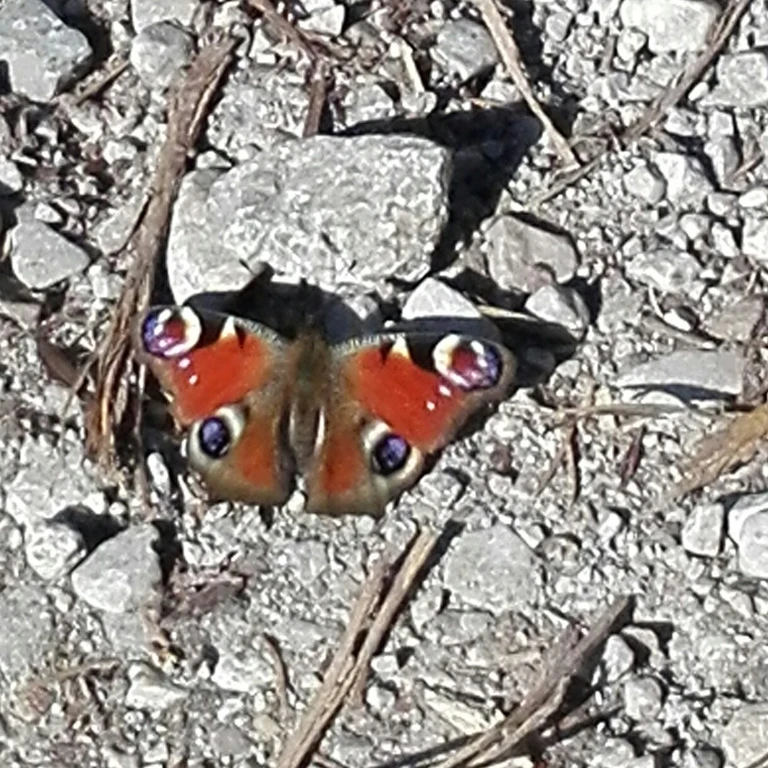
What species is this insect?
Aglais io
